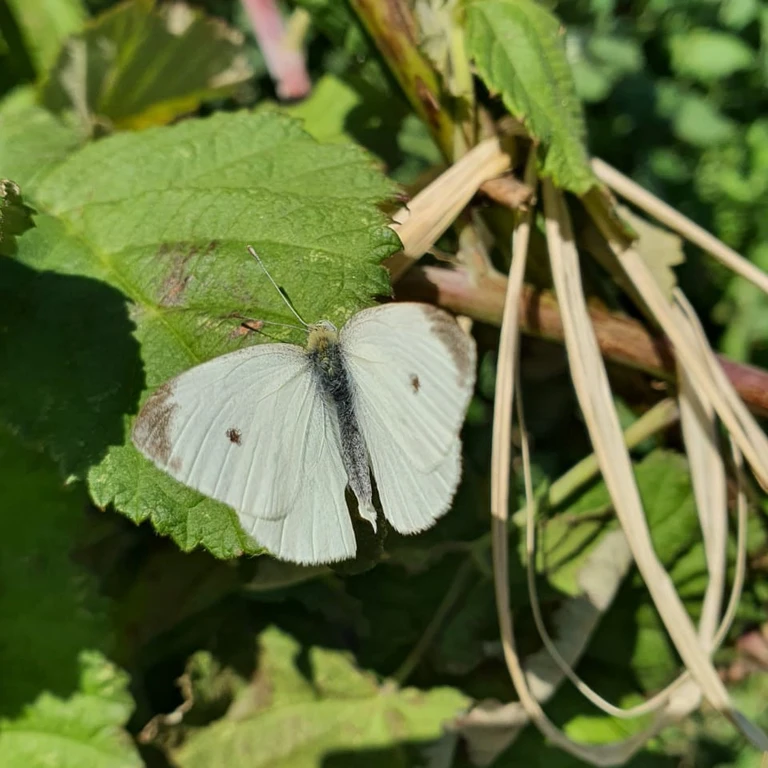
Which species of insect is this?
Pieris rapae
